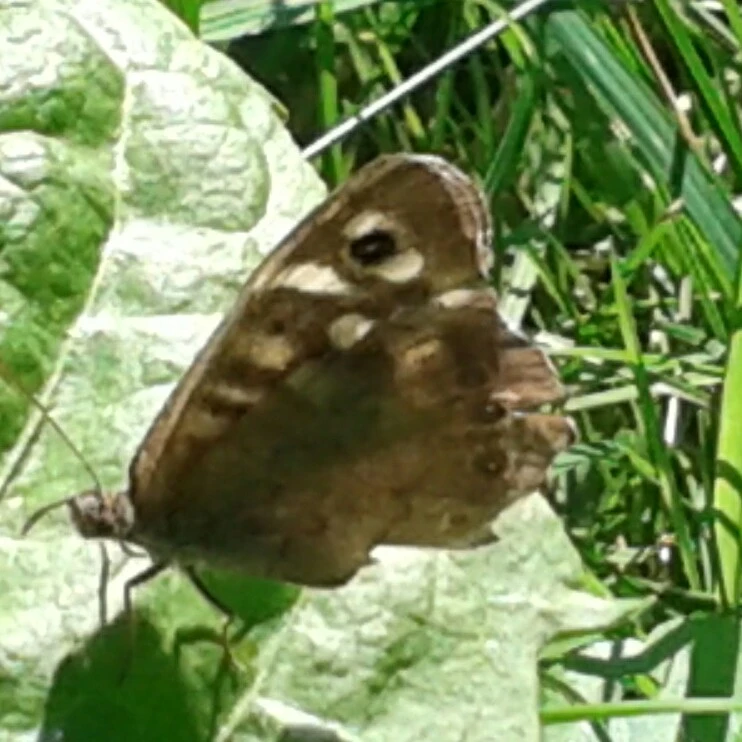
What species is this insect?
Pararge aegeria
